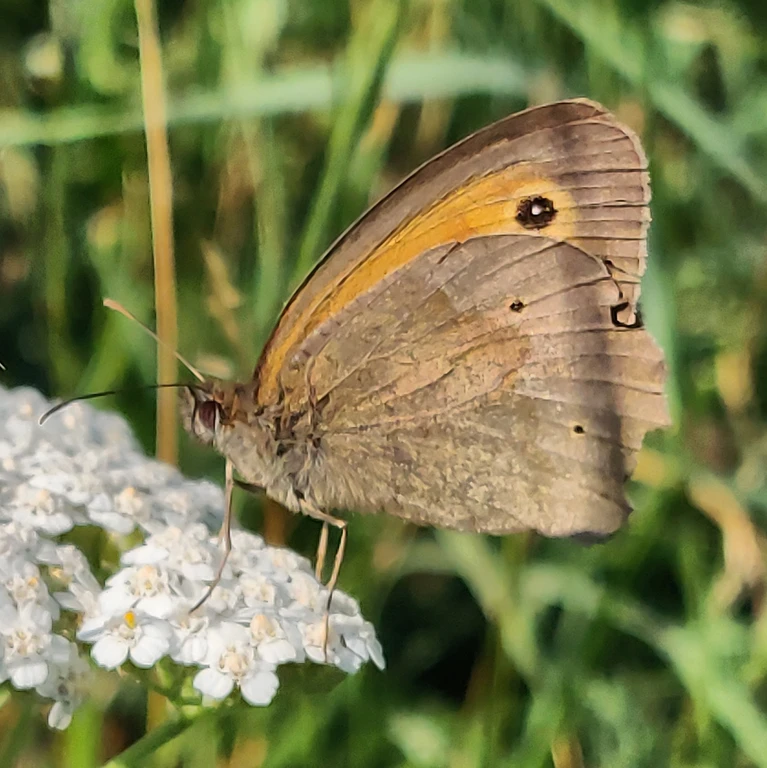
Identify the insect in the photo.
Maniola jurtina
